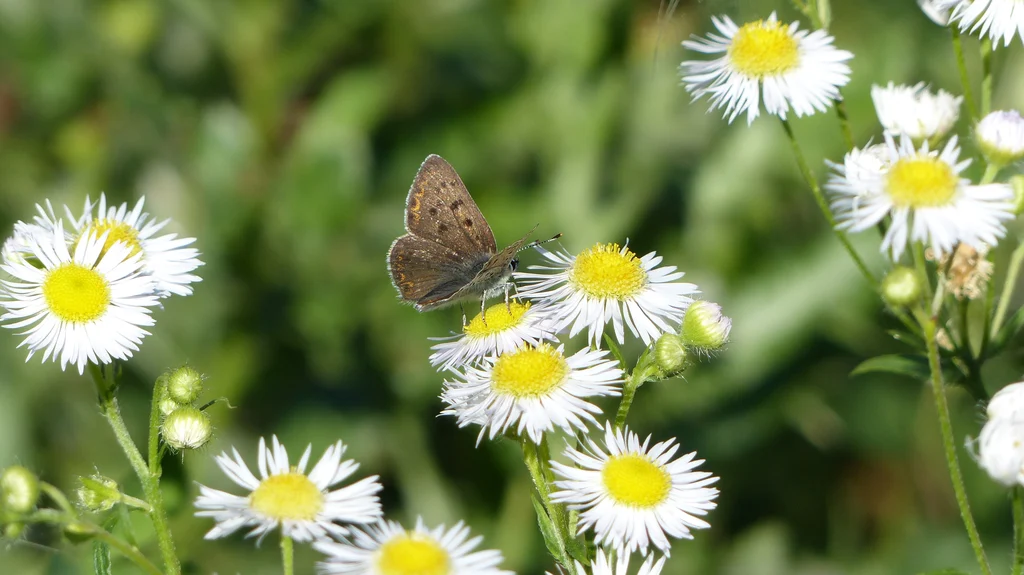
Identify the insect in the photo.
Lycaena tityrus (also Loweia tityrus)
